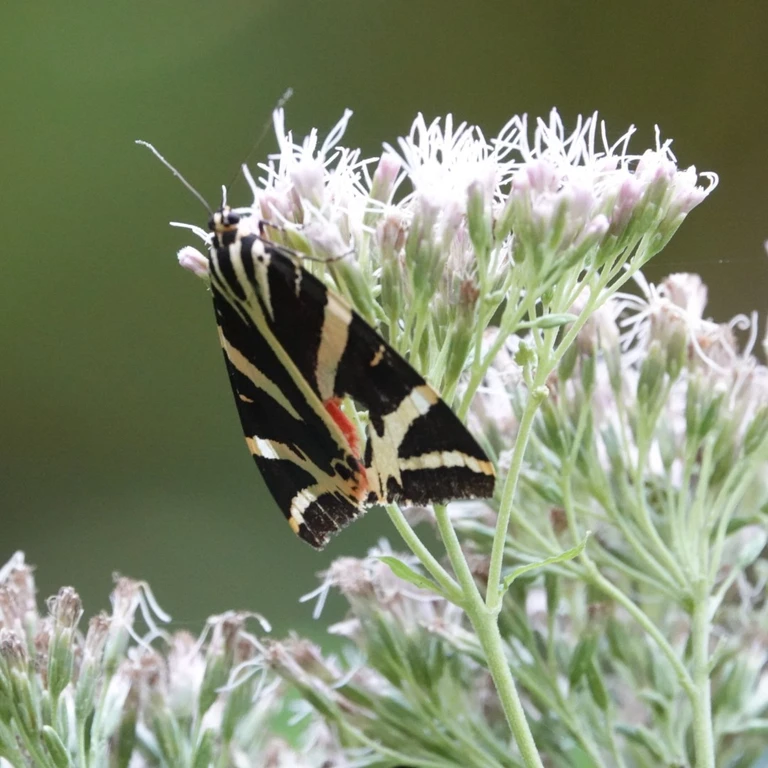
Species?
Euplagia quadripunctaria
